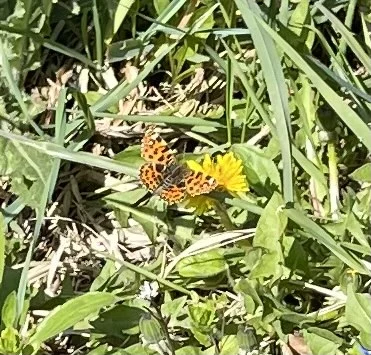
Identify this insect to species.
Araschnia levana
